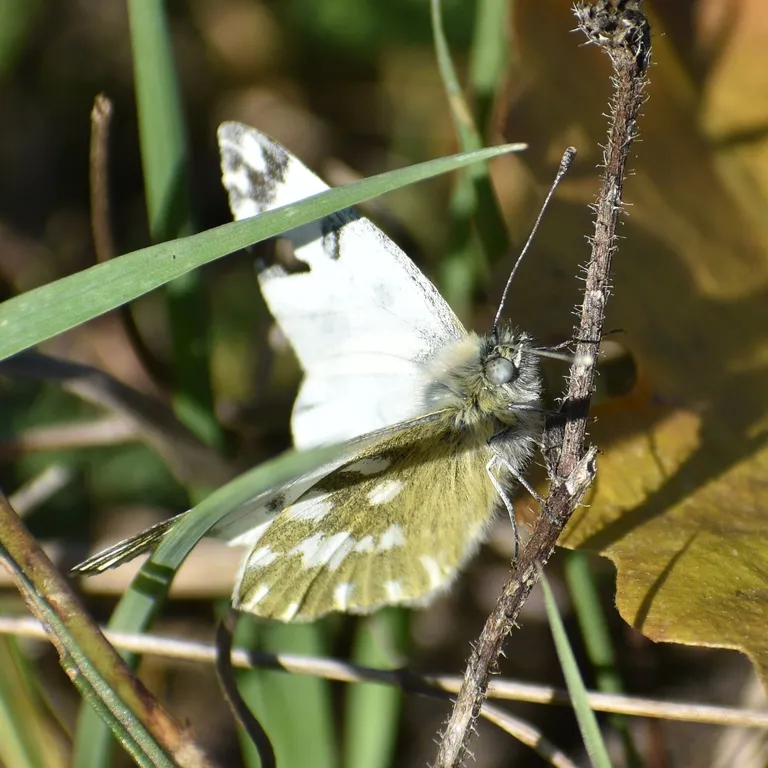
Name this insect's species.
Pontia edusa
